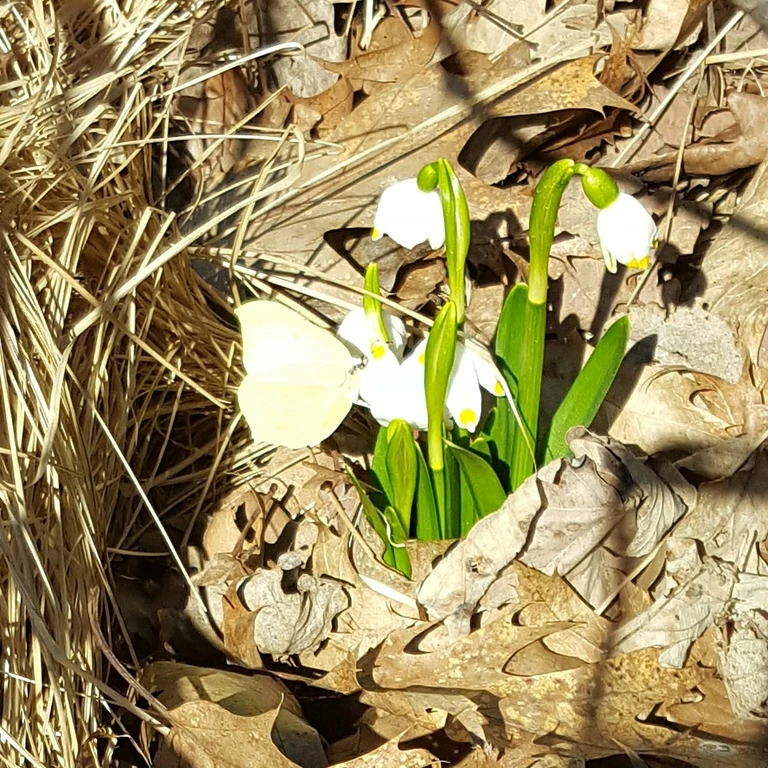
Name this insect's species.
Gonepteryx rhamni
